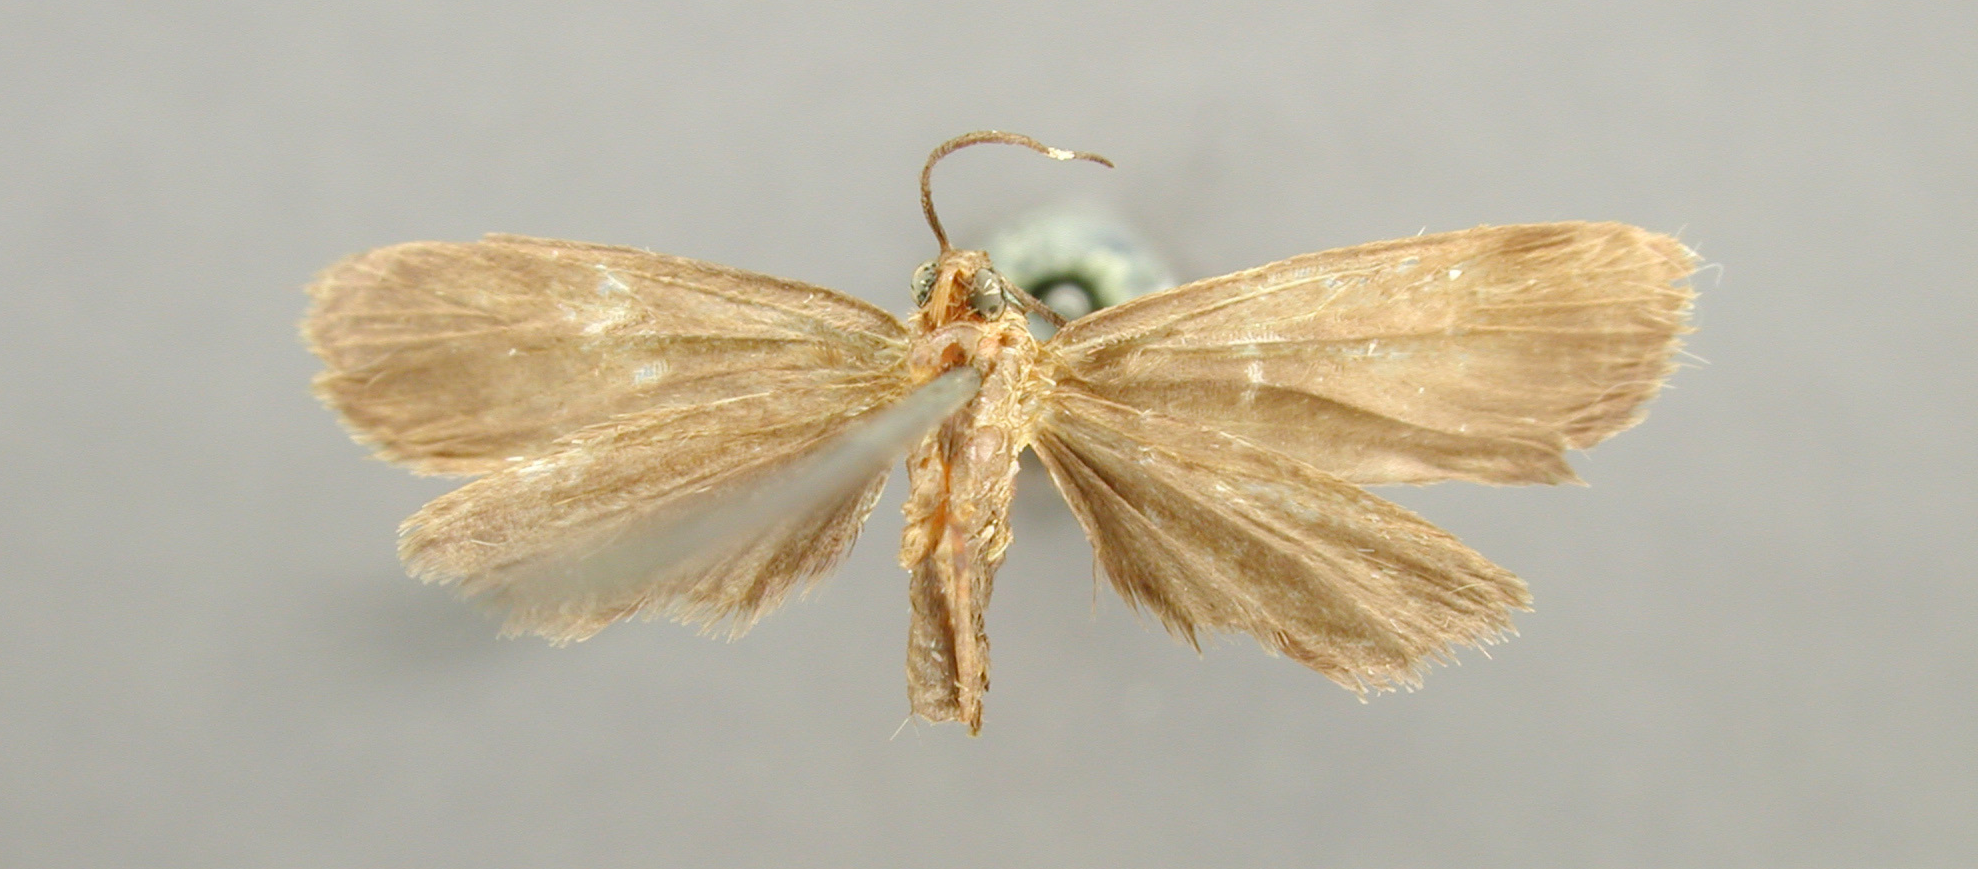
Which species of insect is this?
Odozana inconspicua
